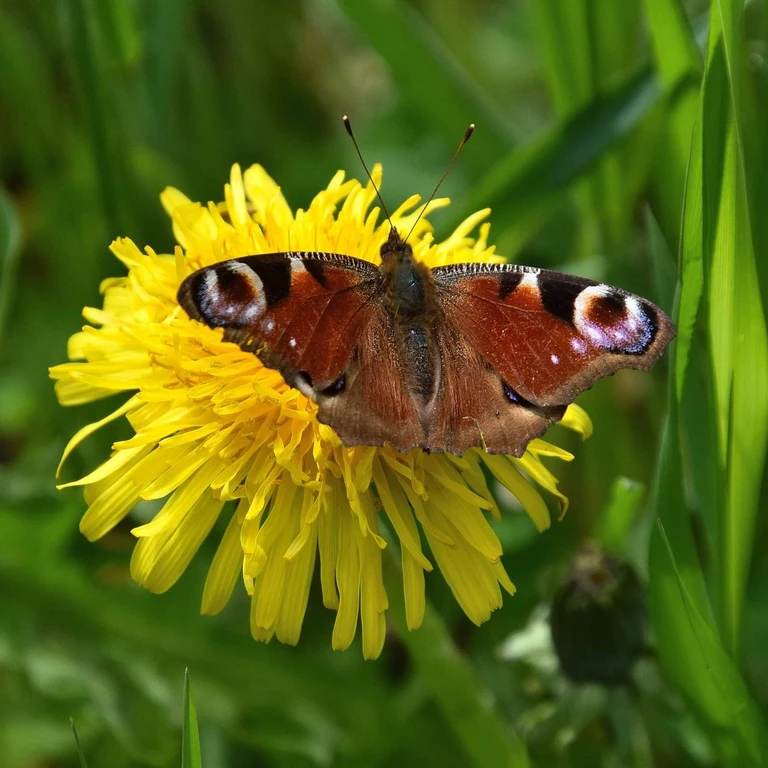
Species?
Aglais io
